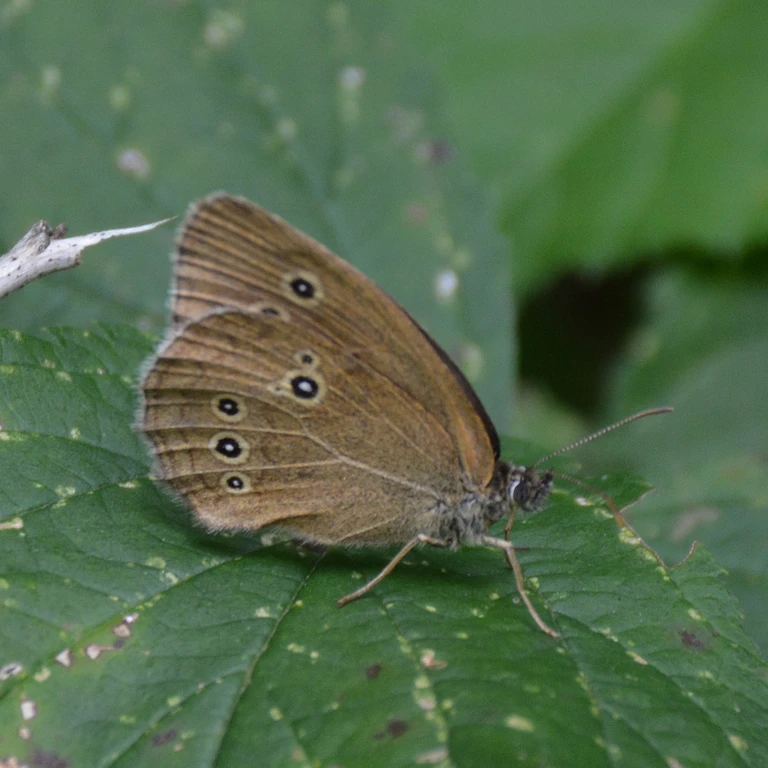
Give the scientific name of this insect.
Aphantopus hyperantus
